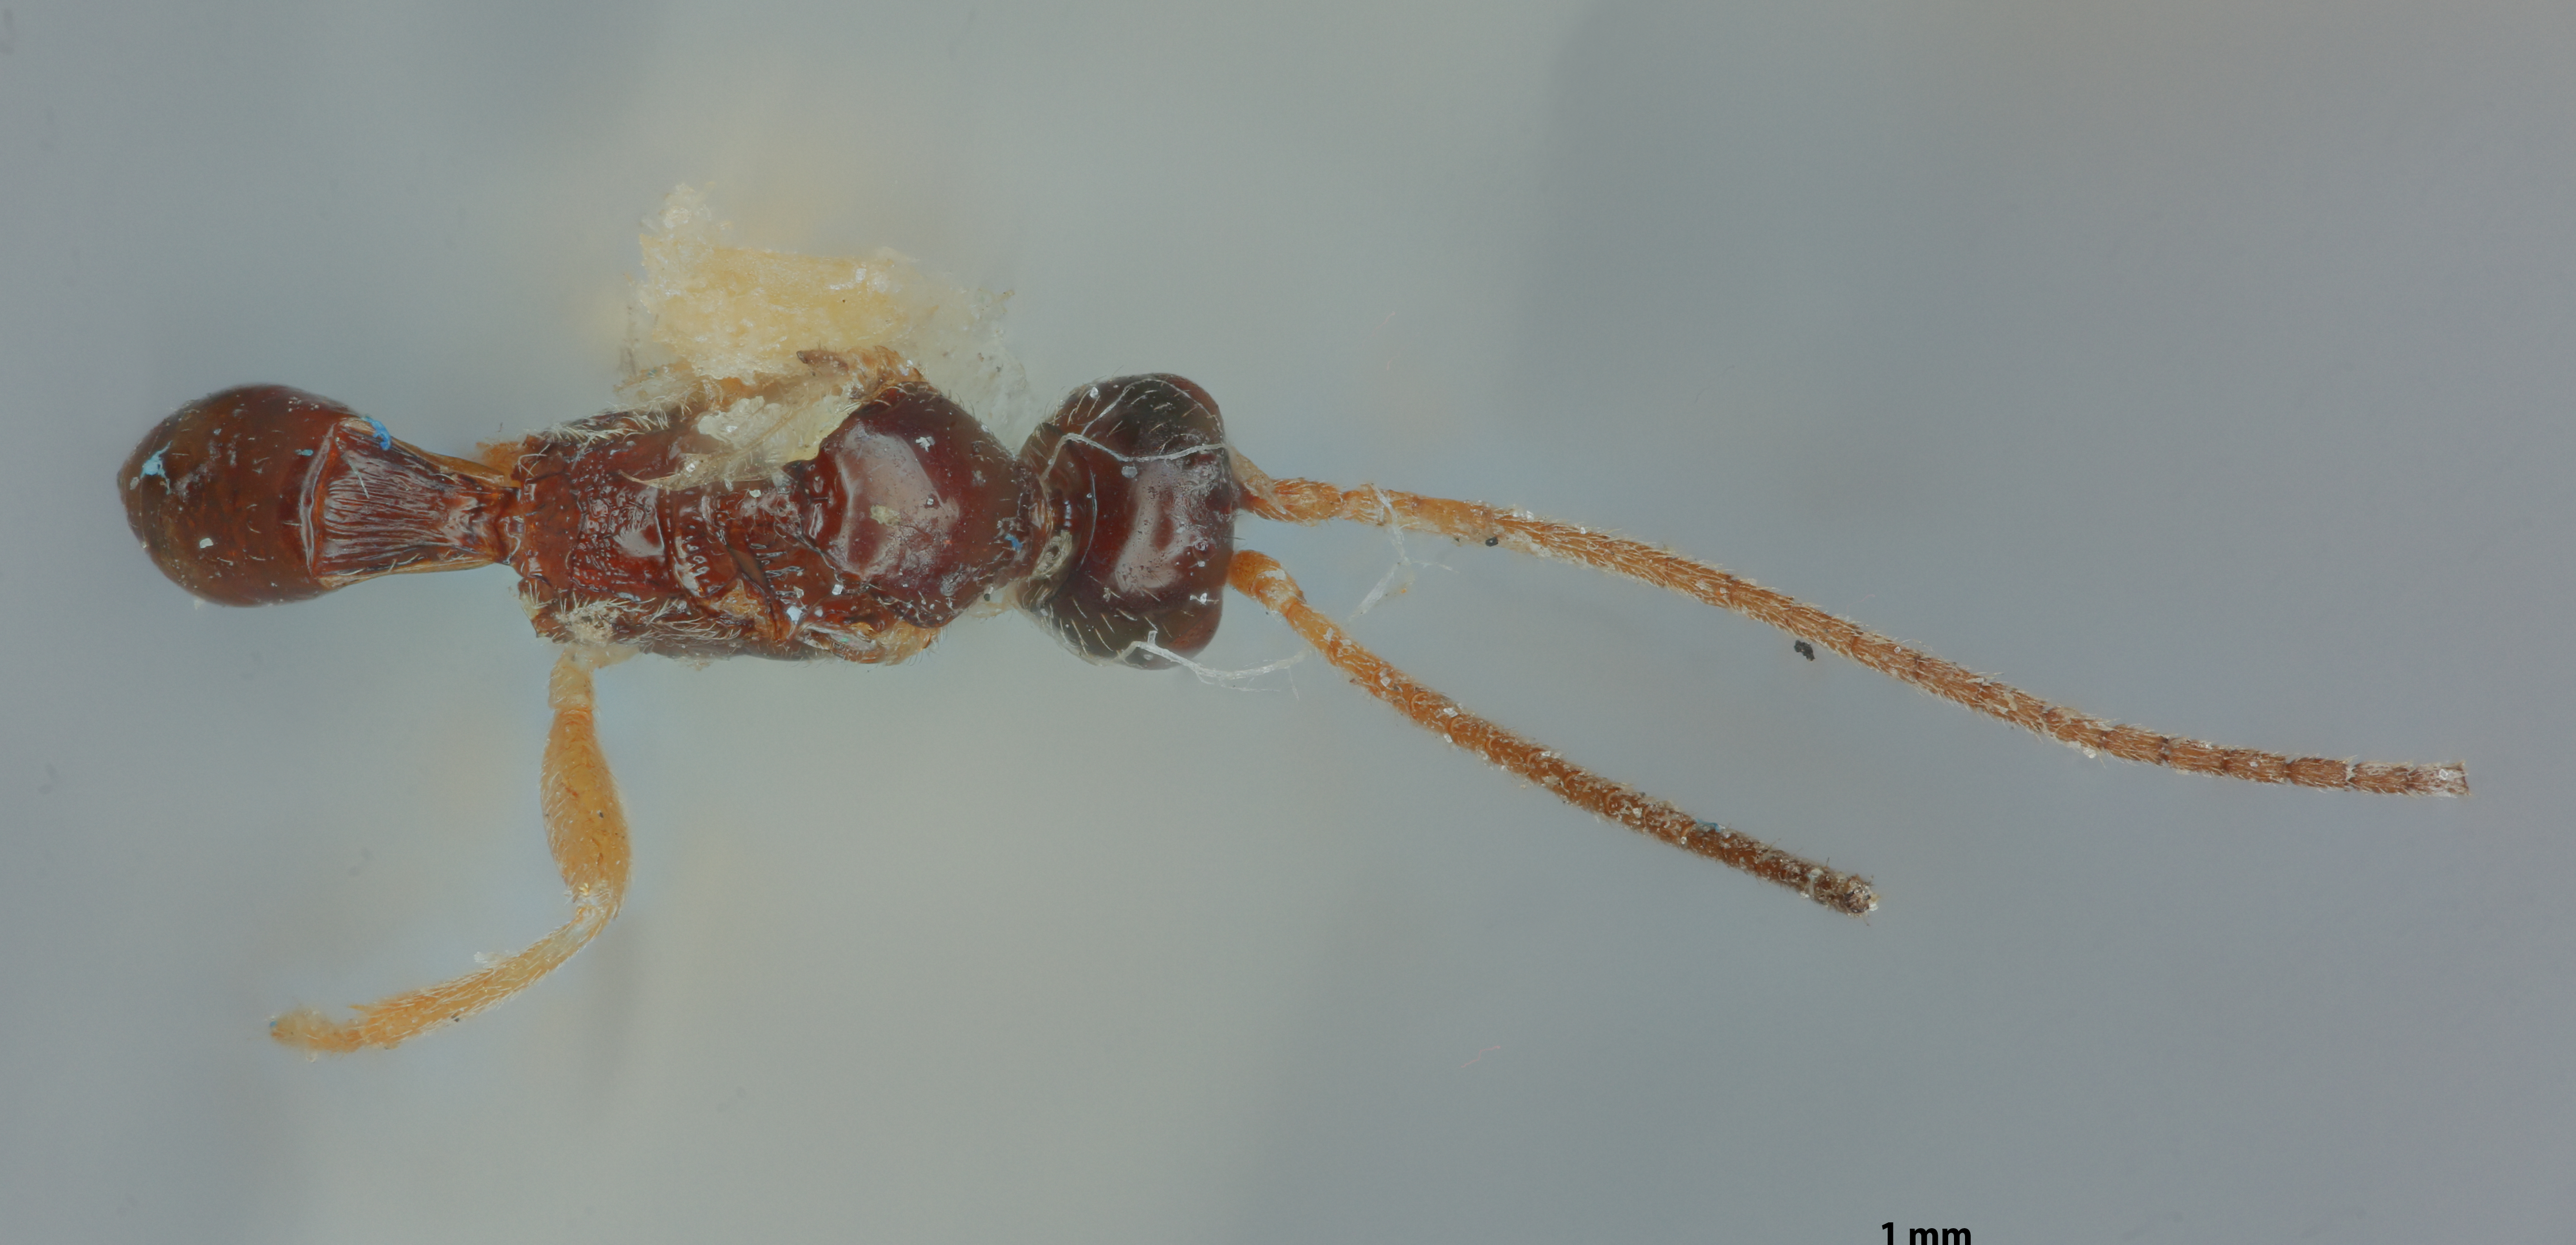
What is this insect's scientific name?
Euphoridea claripennis
